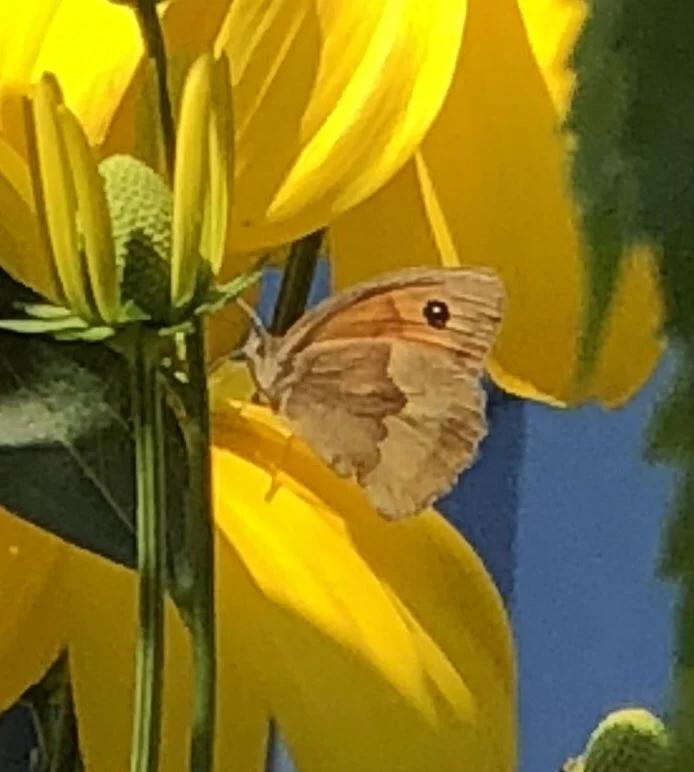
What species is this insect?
Maniola jurtina
